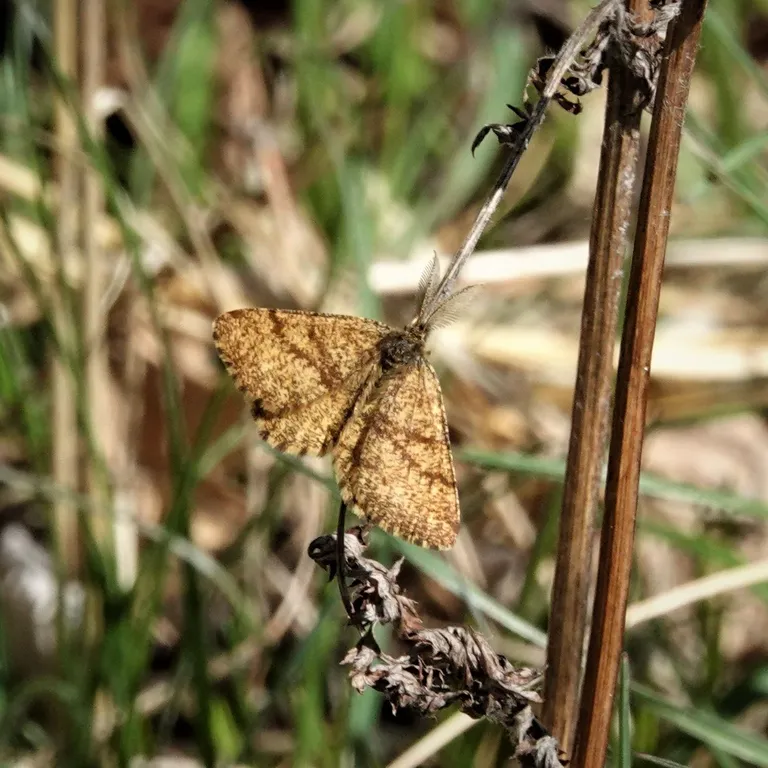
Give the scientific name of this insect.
Ematurga atomaria
